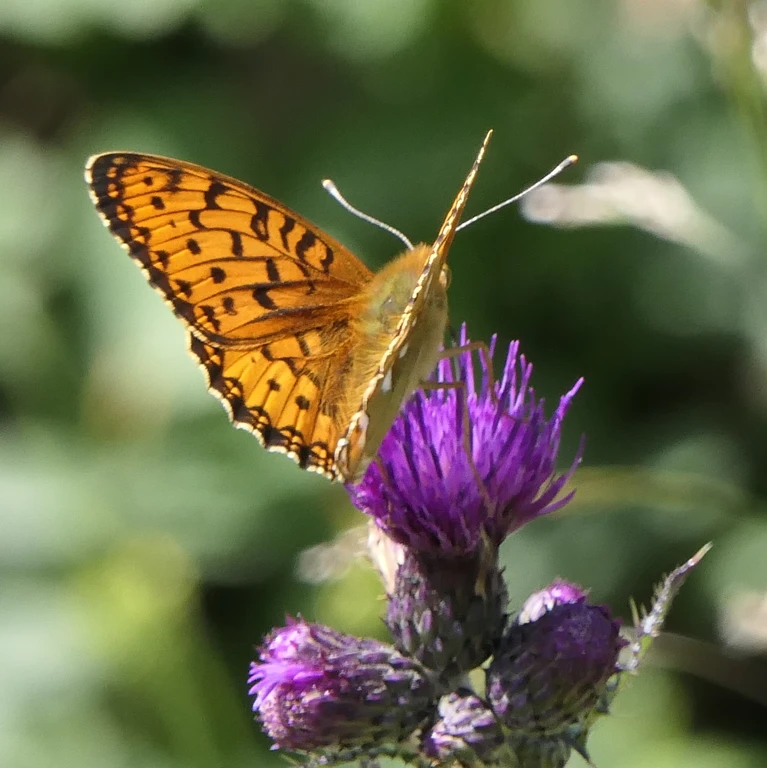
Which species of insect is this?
Speyeria aglaja
